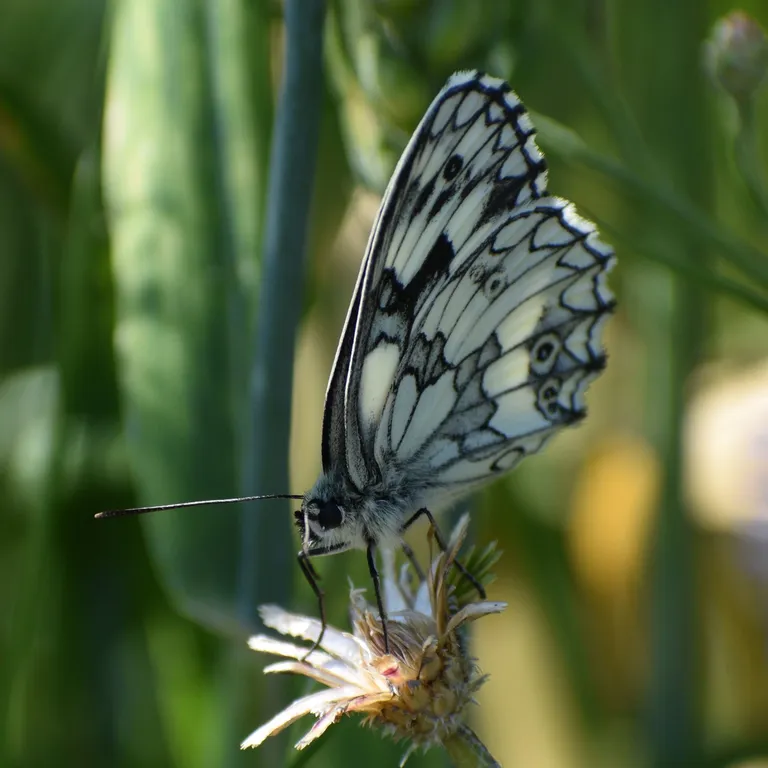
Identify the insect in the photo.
Melanargia galathea
